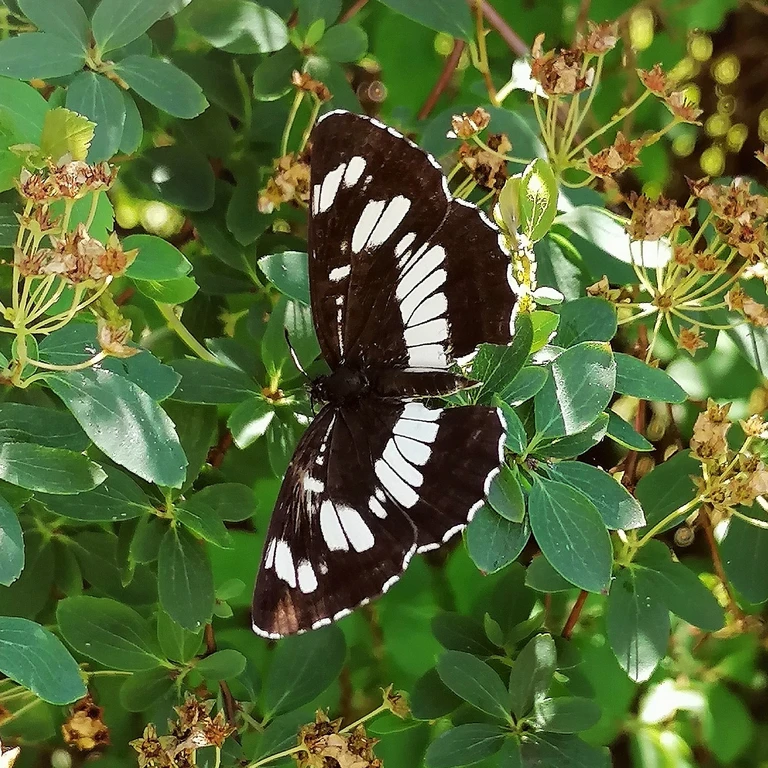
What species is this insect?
Neptis rivularis
